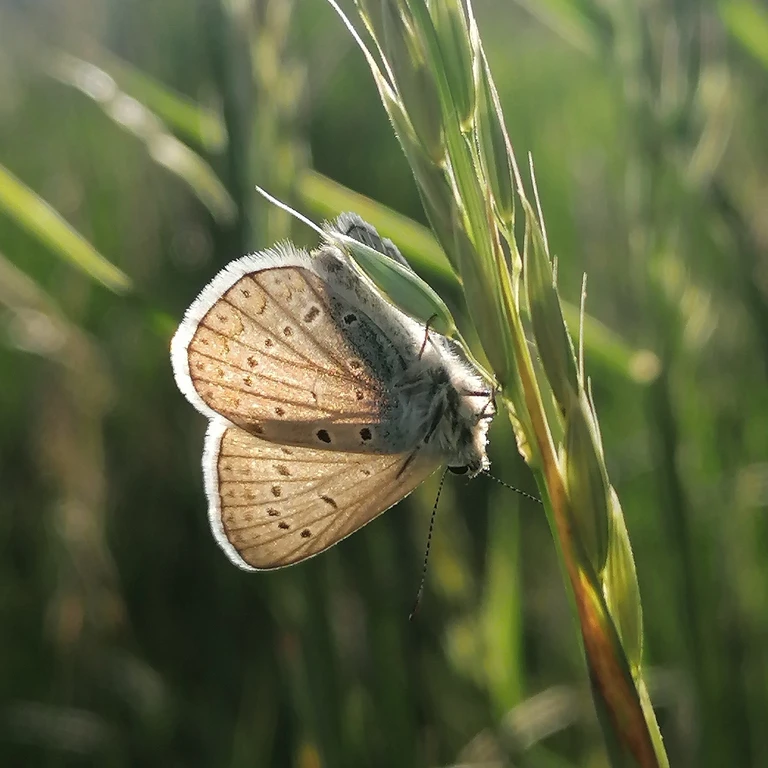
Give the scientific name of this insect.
Polyommatus icarus
